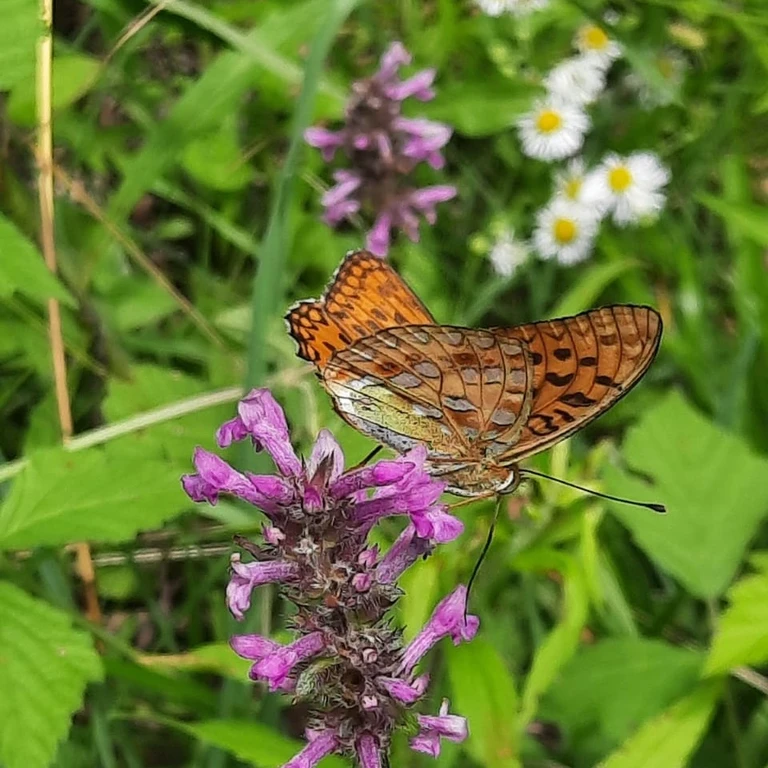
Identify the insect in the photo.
Fabriciana adippe
